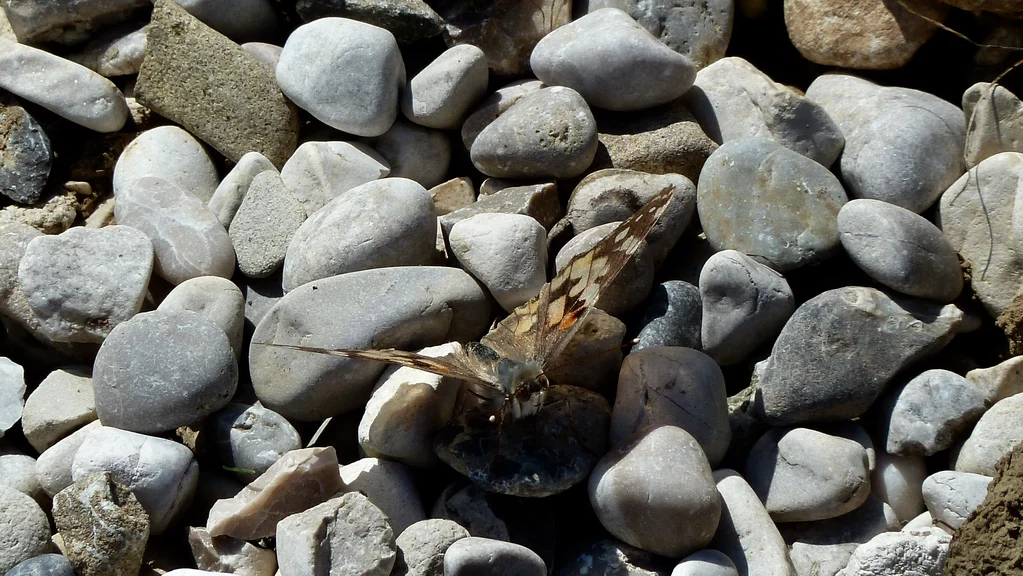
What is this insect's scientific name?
Vanessa cardui
